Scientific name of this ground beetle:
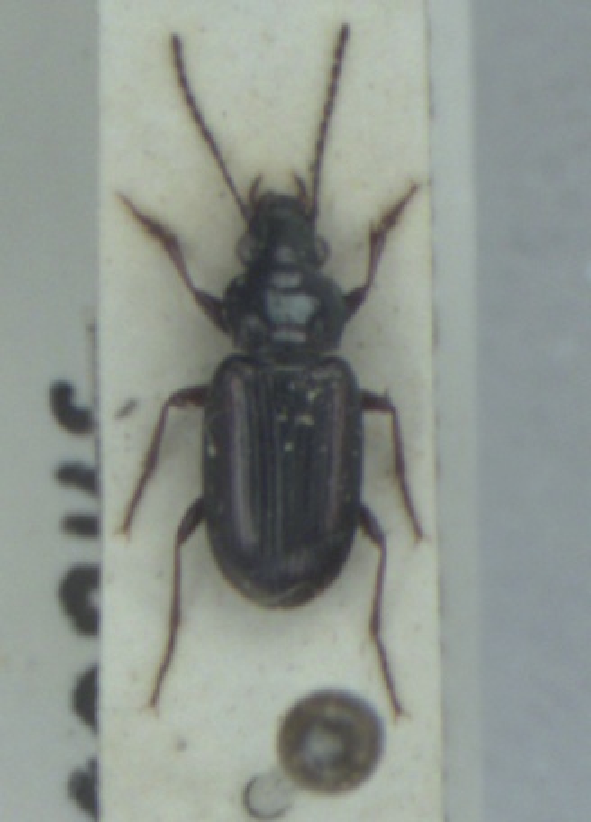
Pogonus chalceus
